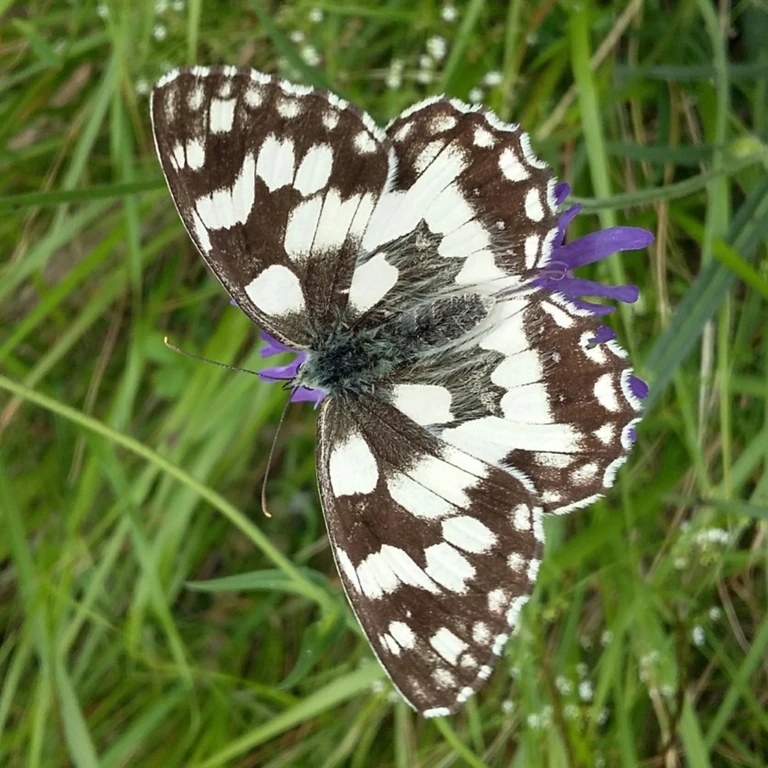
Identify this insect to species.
Melanargia galathea
